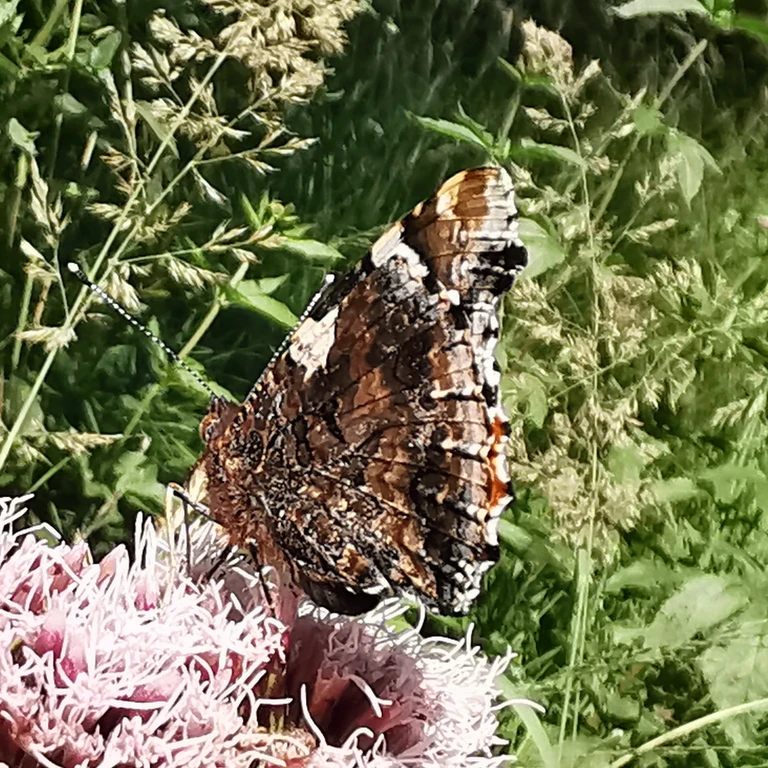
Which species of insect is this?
Vanessa atalanta
